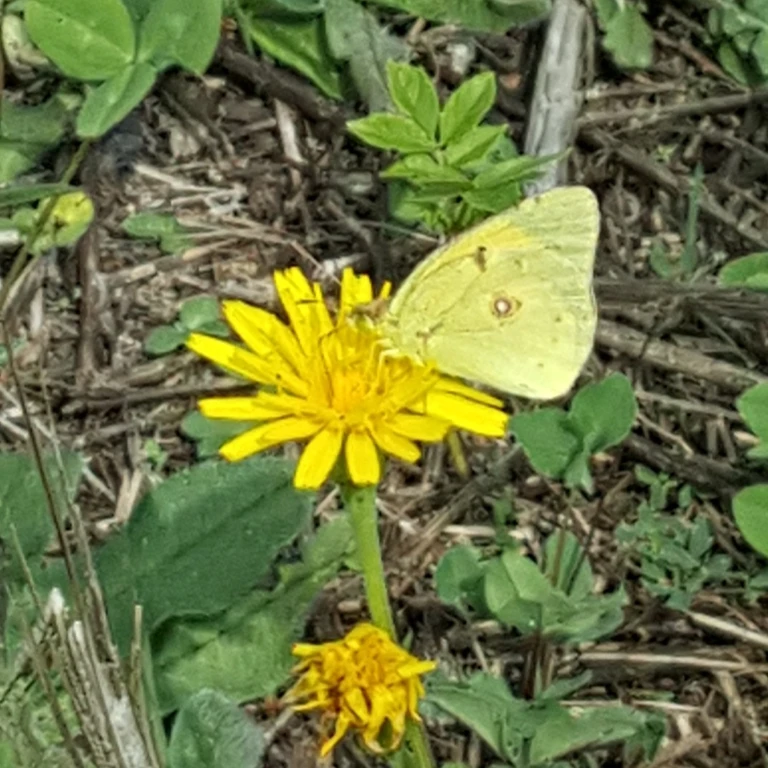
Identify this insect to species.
Colias croceus
